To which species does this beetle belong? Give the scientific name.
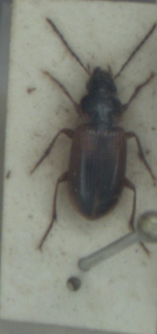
Stenolophus mixtus
